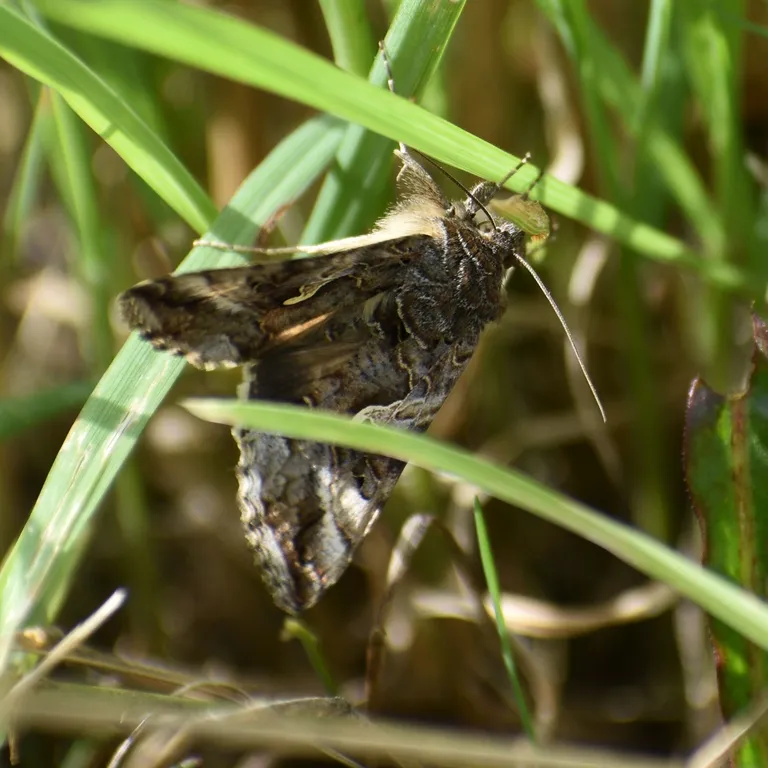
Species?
Autographa gamma
